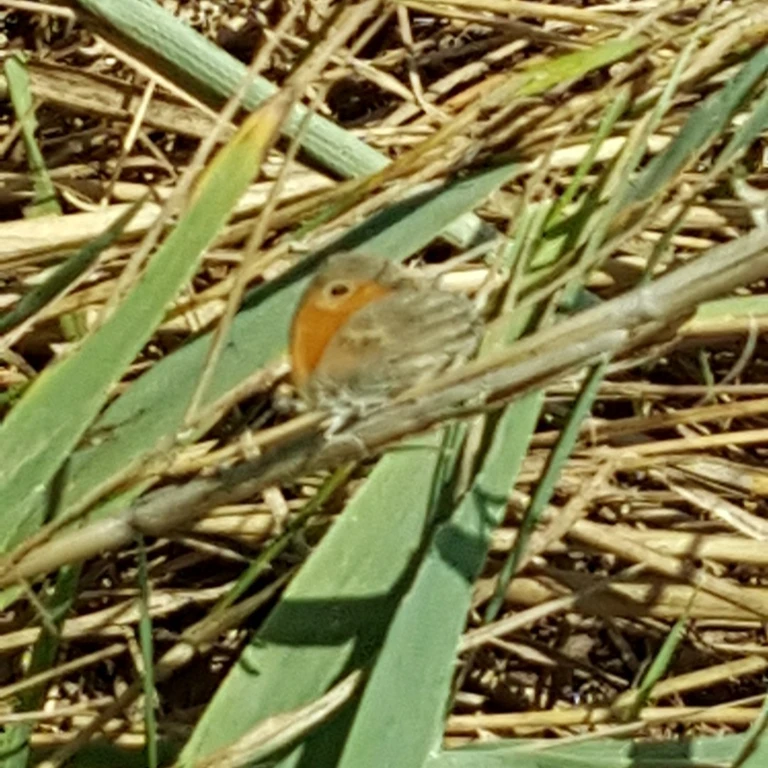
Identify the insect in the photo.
Coenonympha pamphilus
